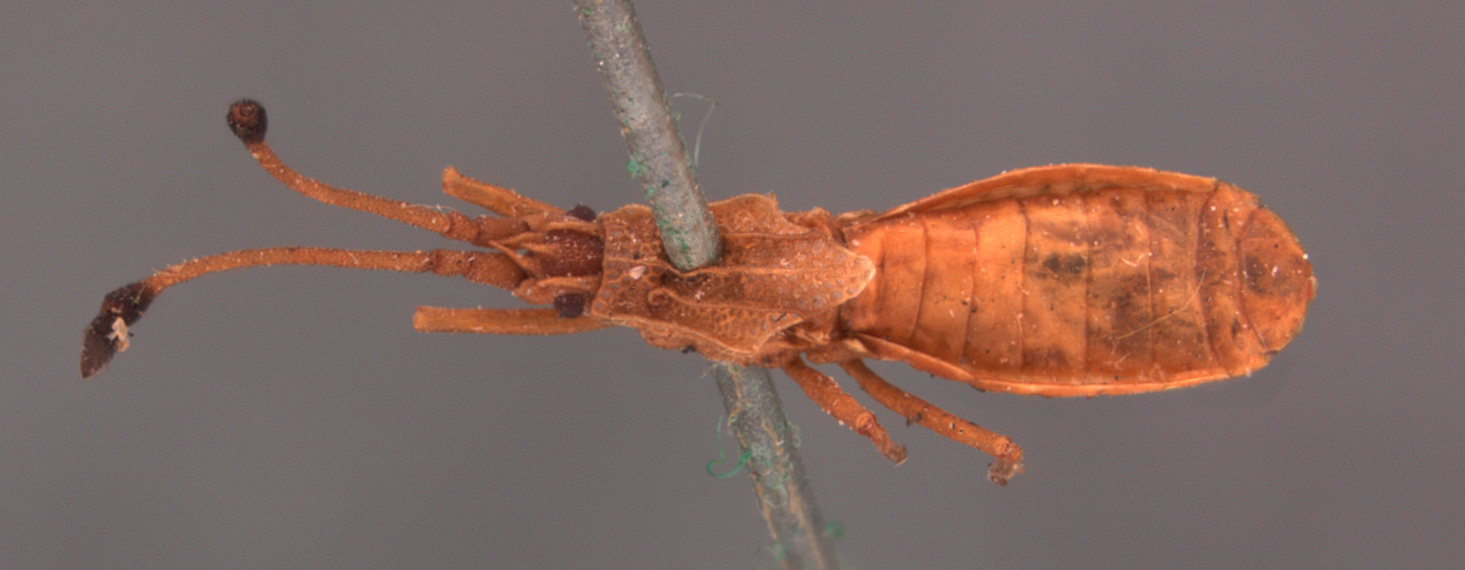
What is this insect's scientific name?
Cantacader henshawi
